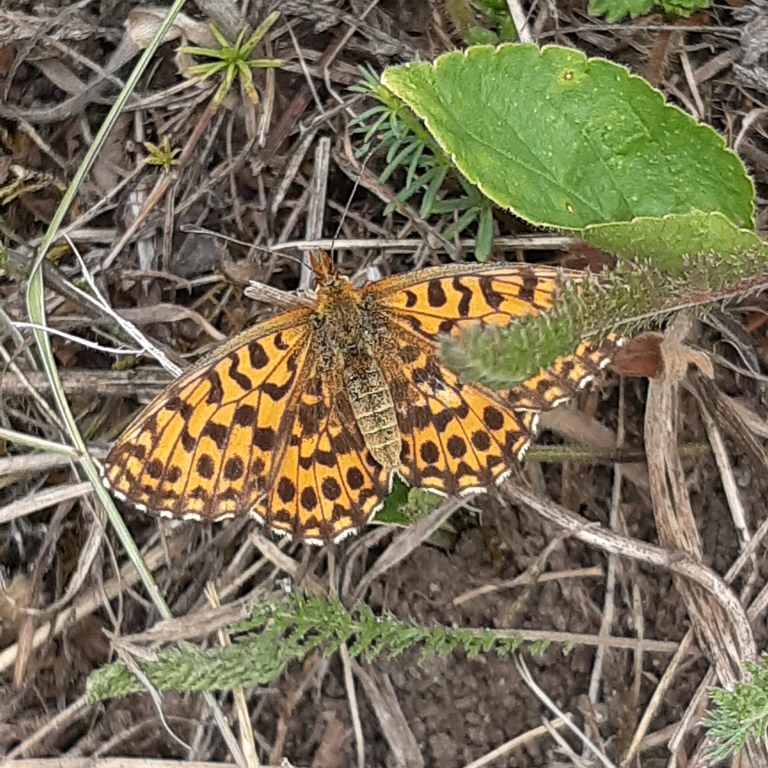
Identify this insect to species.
Boloria dia
